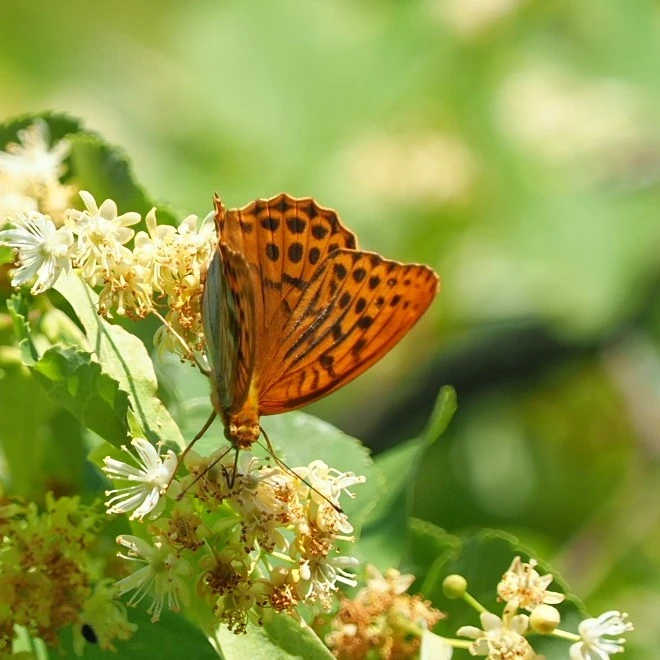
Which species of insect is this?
Argynnis paphia
